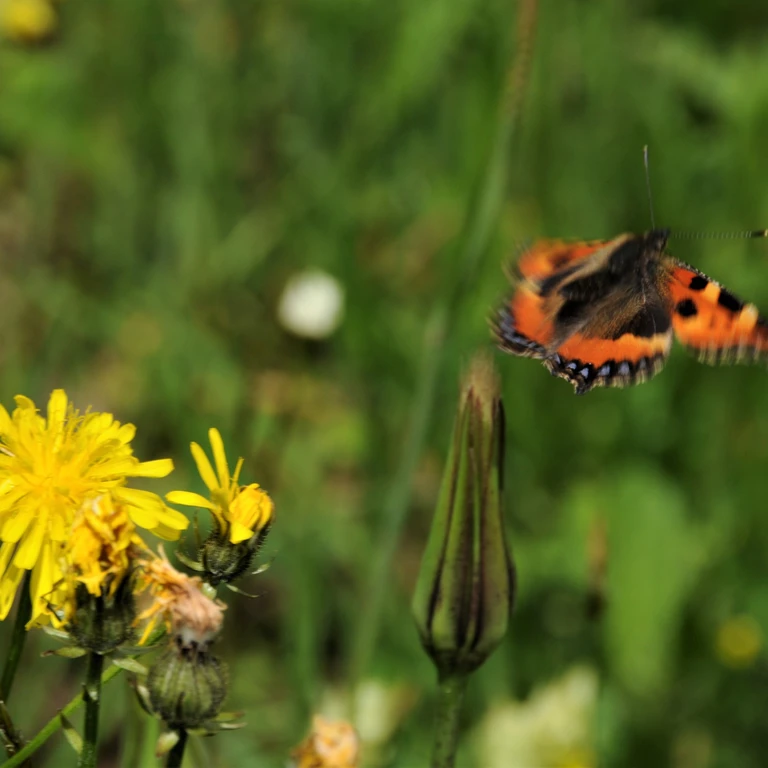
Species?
Aglais urticae
